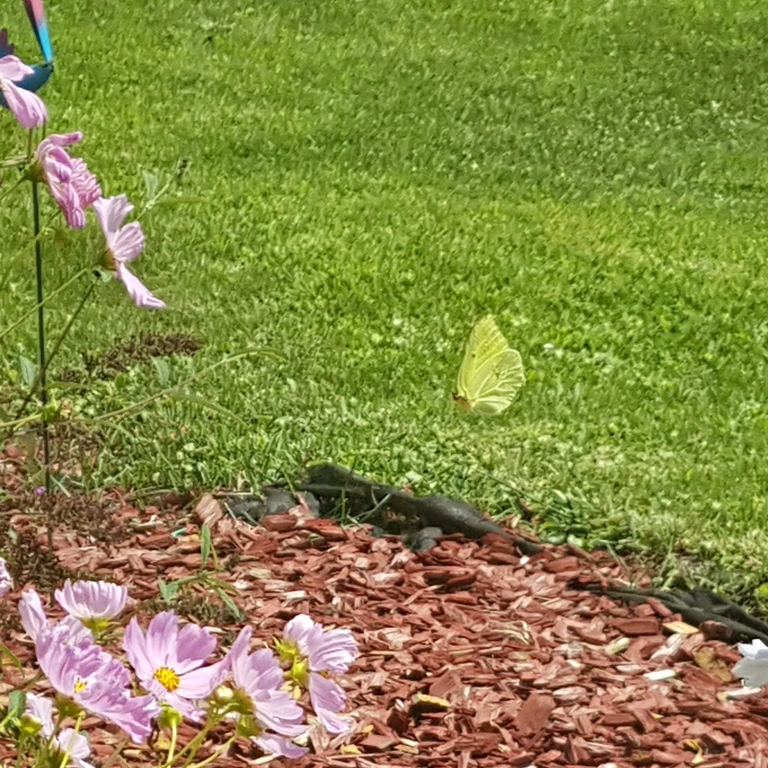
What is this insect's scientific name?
Gonepteryx rhamni
